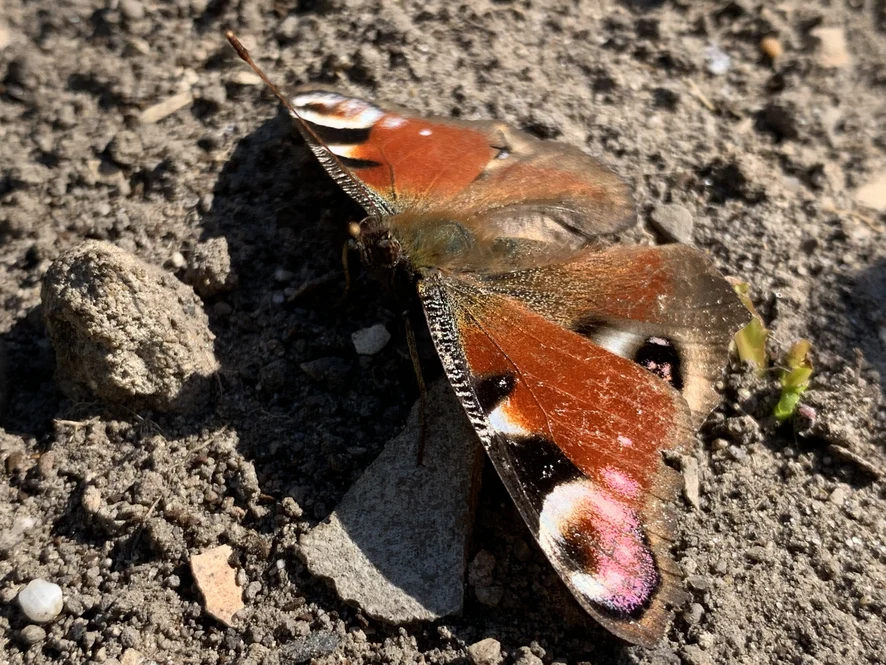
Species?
Aglais io
